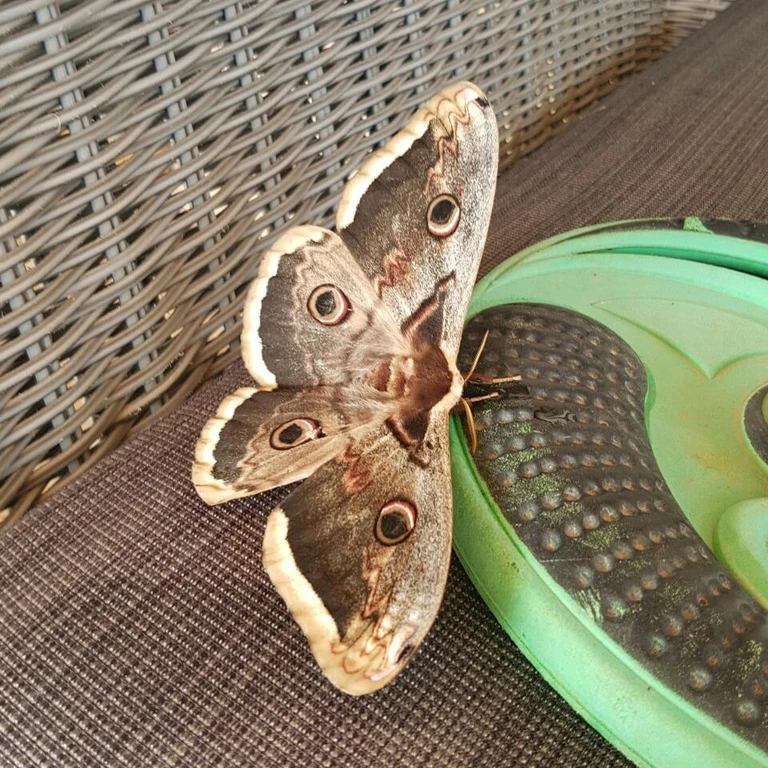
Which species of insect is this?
Saturnia pyri
